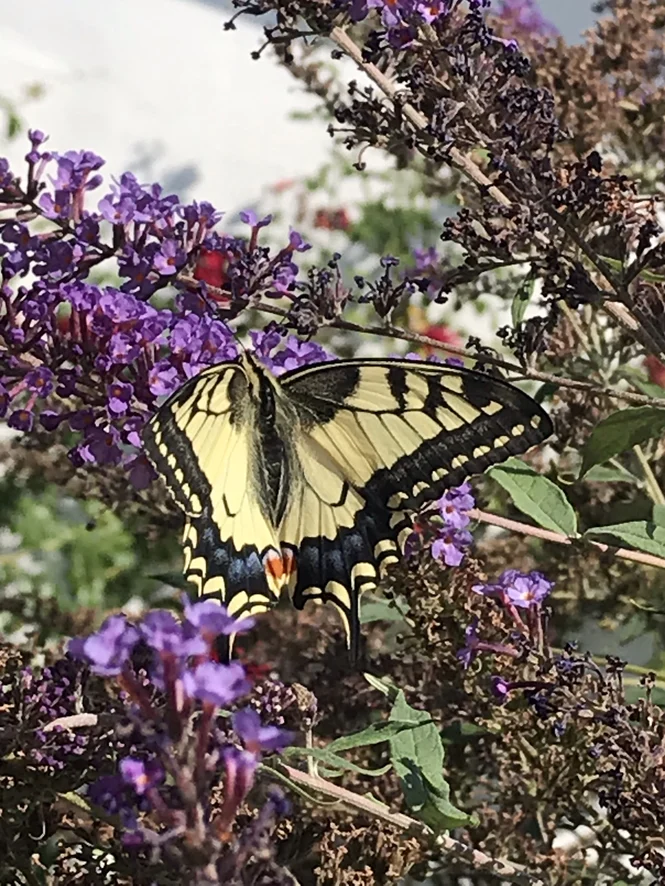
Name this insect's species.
Papilio machaon
